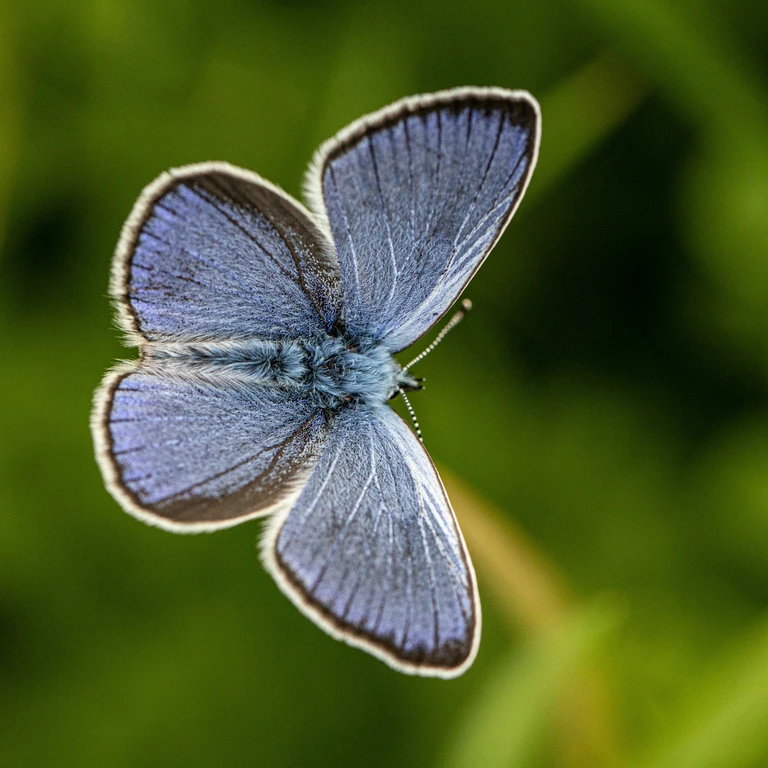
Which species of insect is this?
Glaucopsyche alexis
